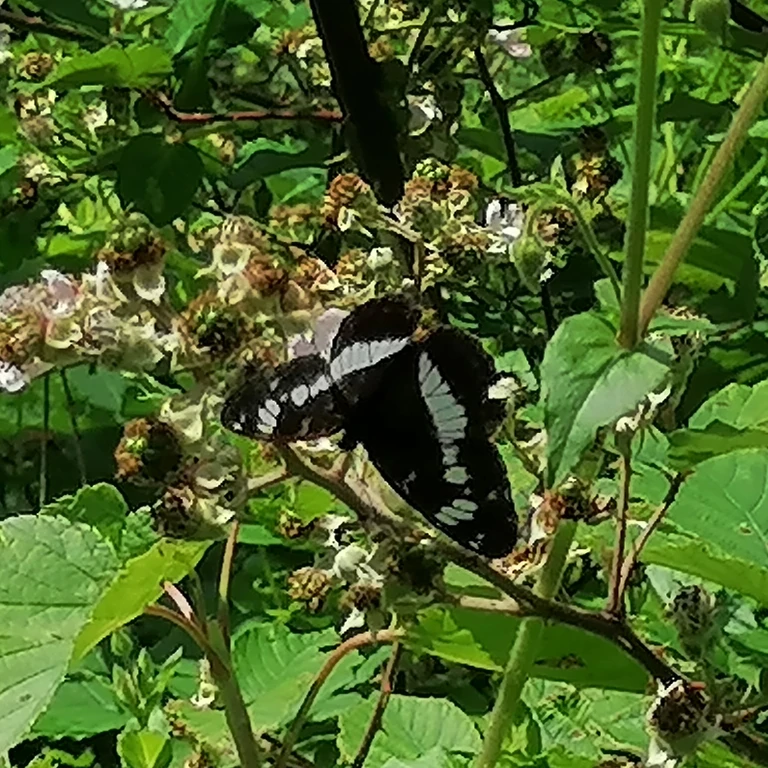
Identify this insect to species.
Limenitis camilla (also Ladoga camilla)
